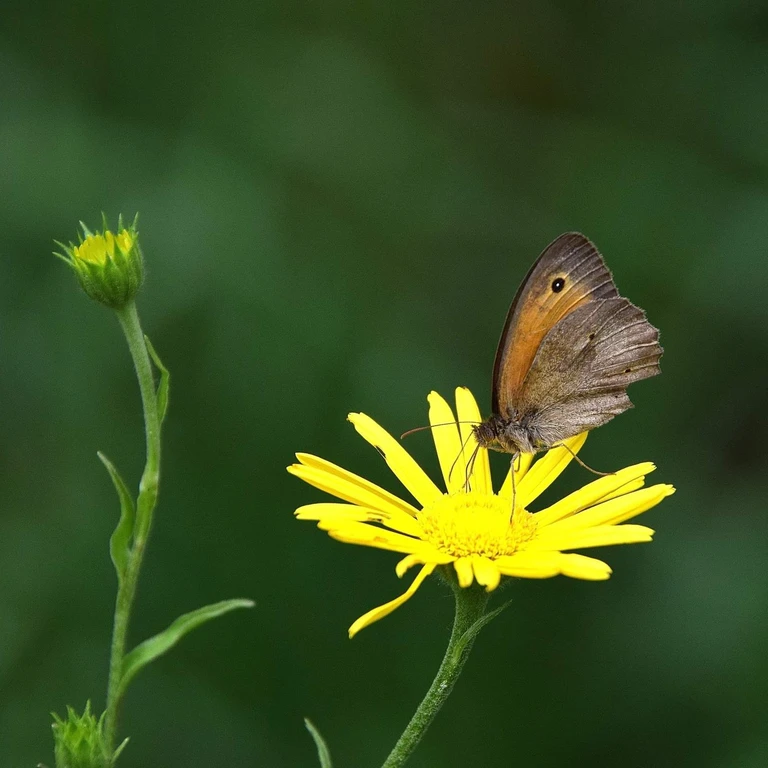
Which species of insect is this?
Maniola jurtina
